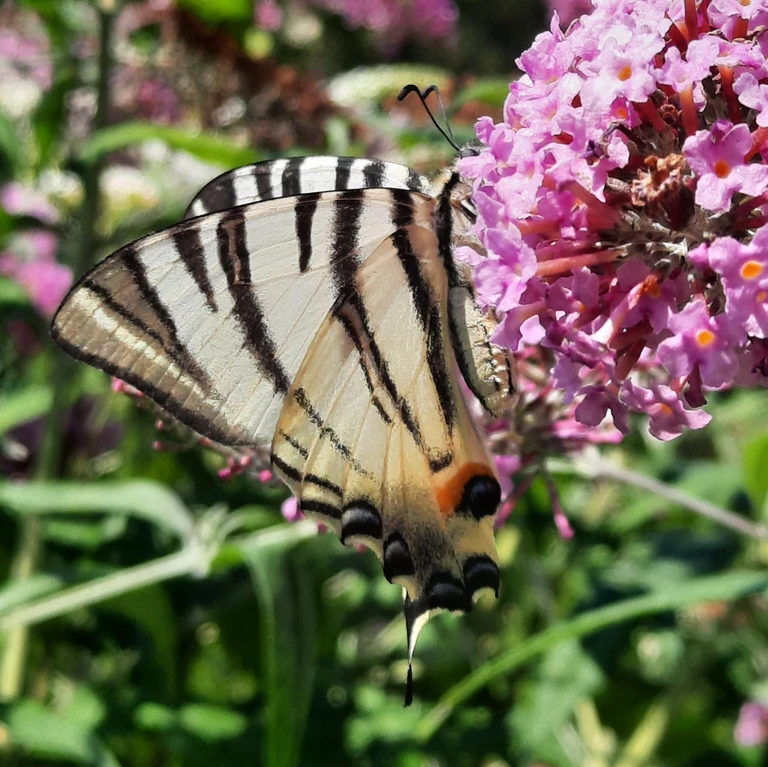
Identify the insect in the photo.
Iphiclides podalirius
